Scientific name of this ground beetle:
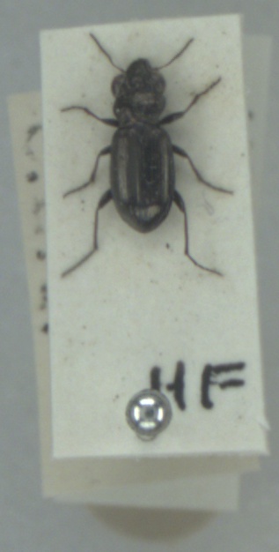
Notiophilus palustris
